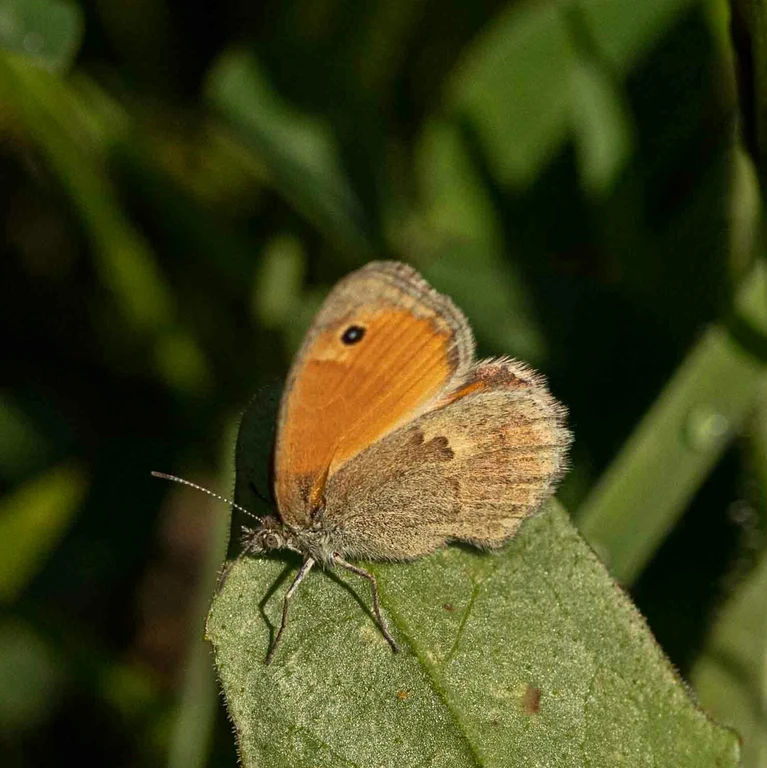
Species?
Coenonympha pamphilus
